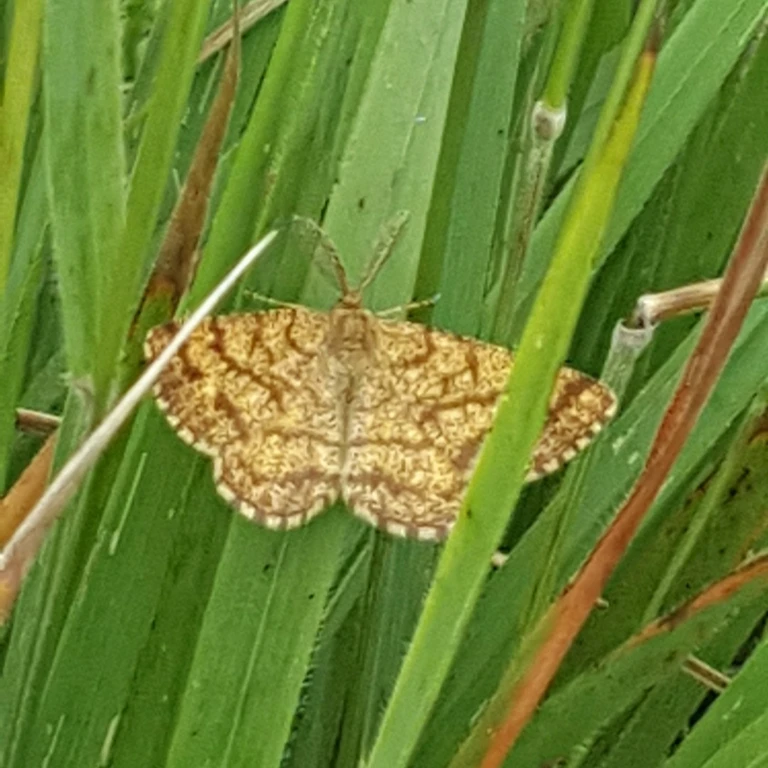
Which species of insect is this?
Ematurga atomaria
